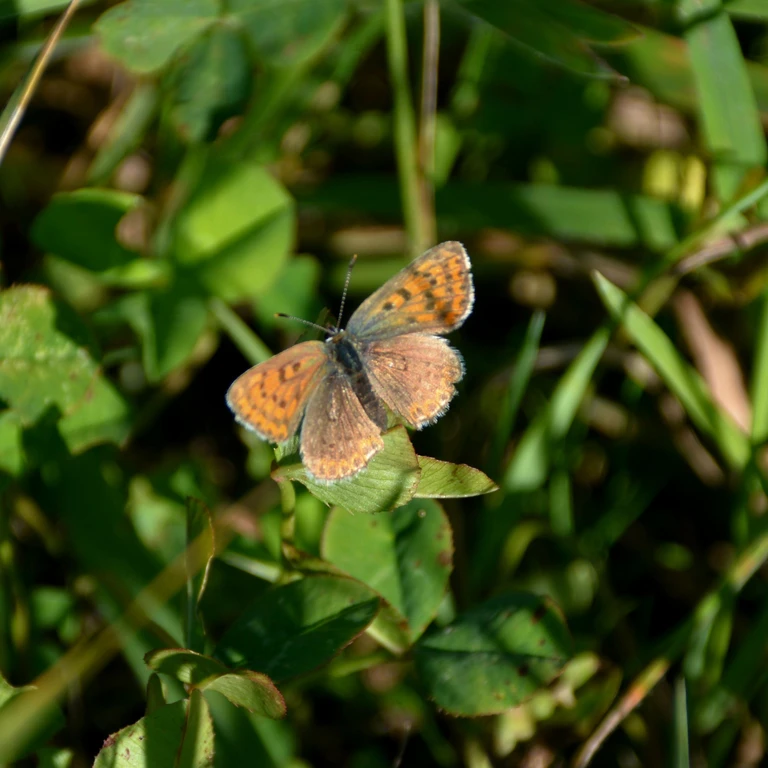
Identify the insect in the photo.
Lycaena tityrus (also Loweia tityrus)
